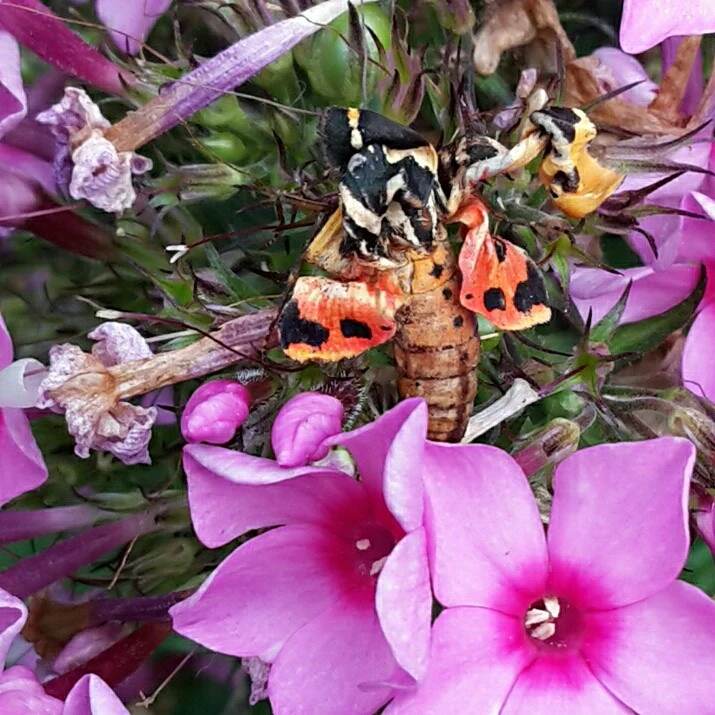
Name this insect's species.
Euplagia quadripunctaria
